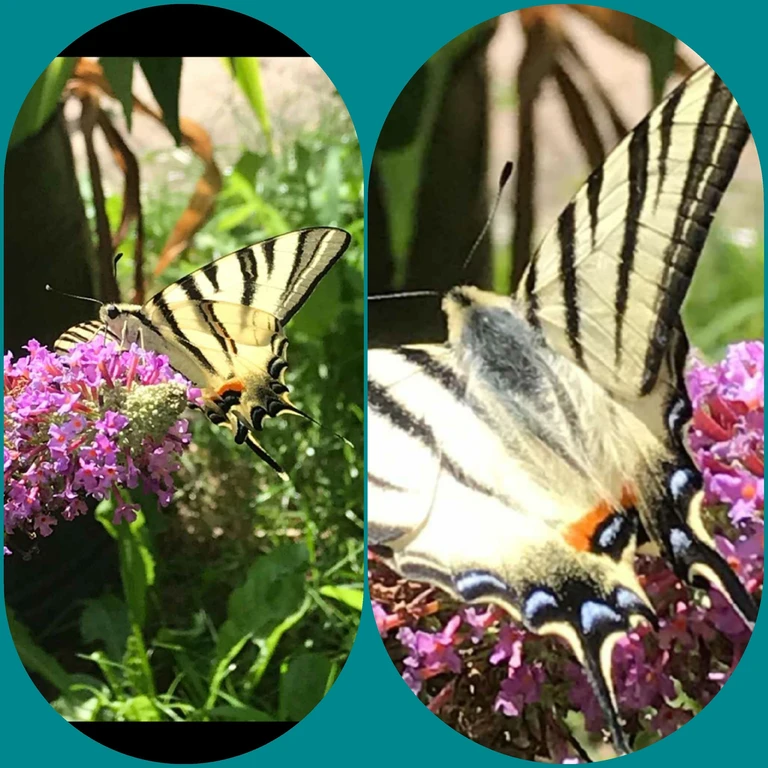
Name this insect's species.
Iphiclides podalirius
